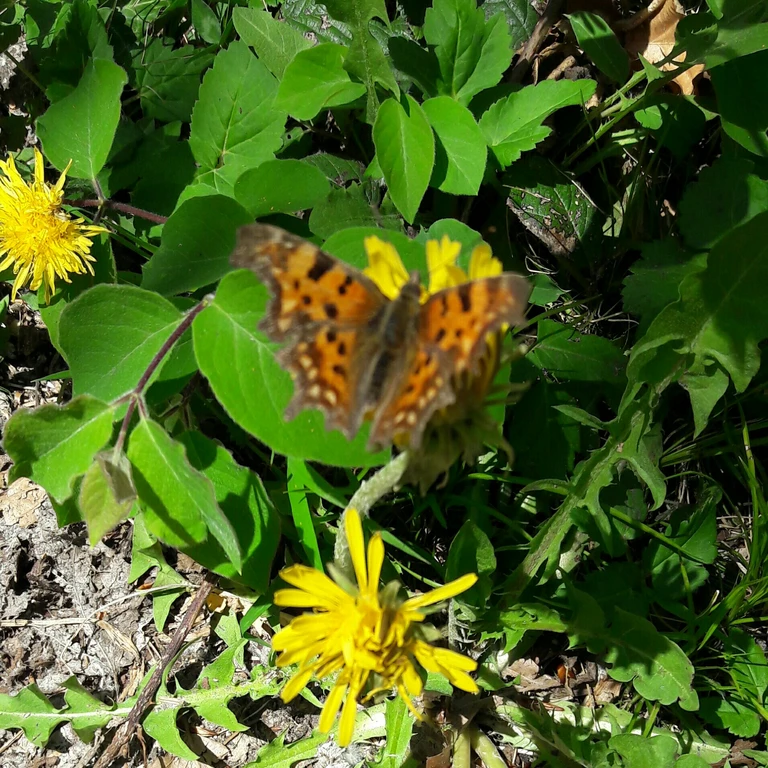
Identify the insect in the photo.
Polygonia c-album
